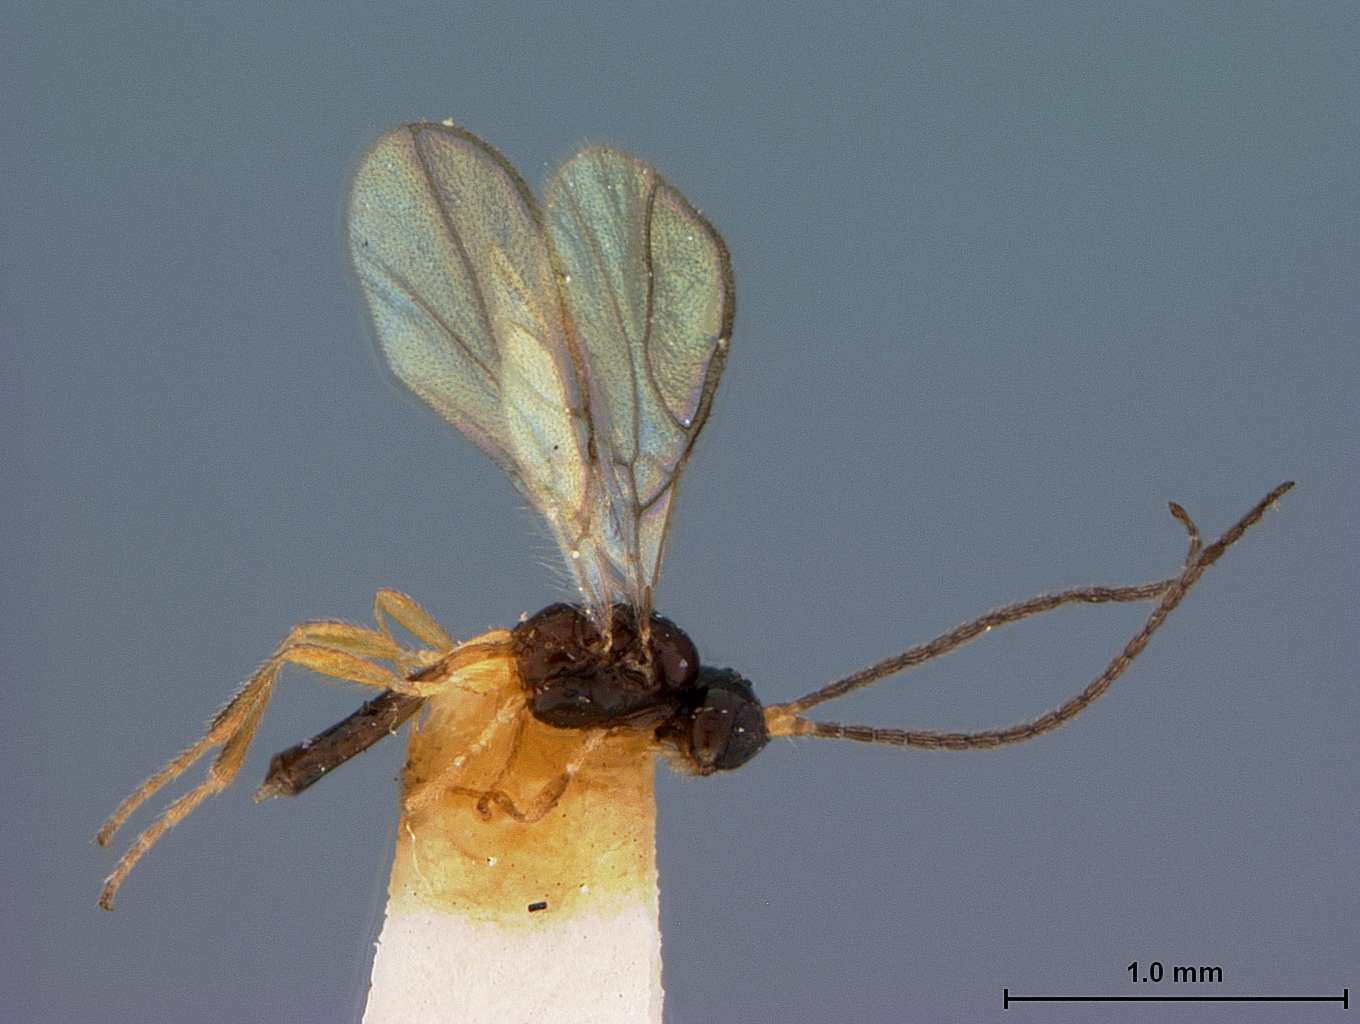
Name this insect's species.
Synaldis rotundidens
